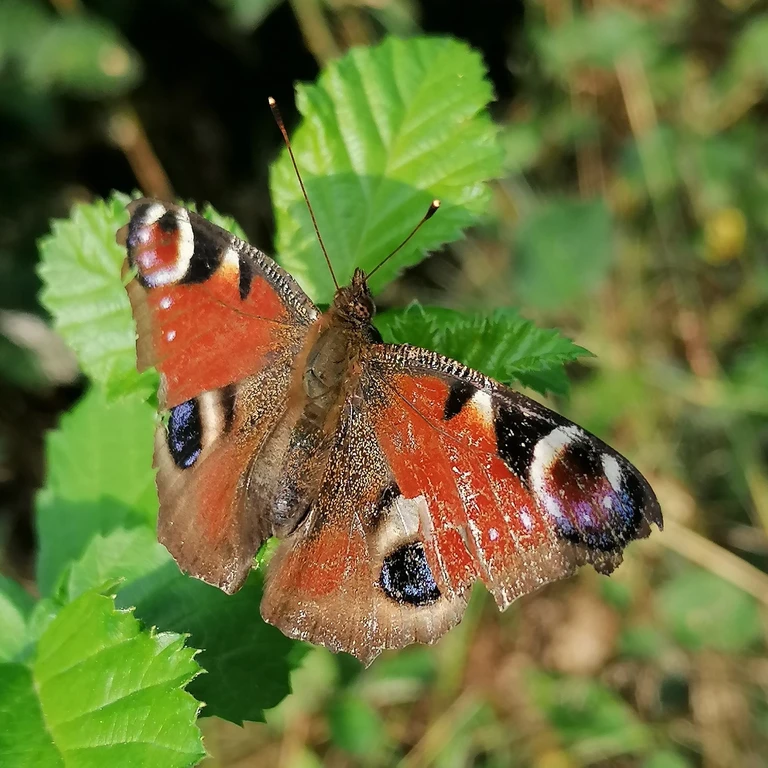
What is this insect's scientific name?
Aglais io
